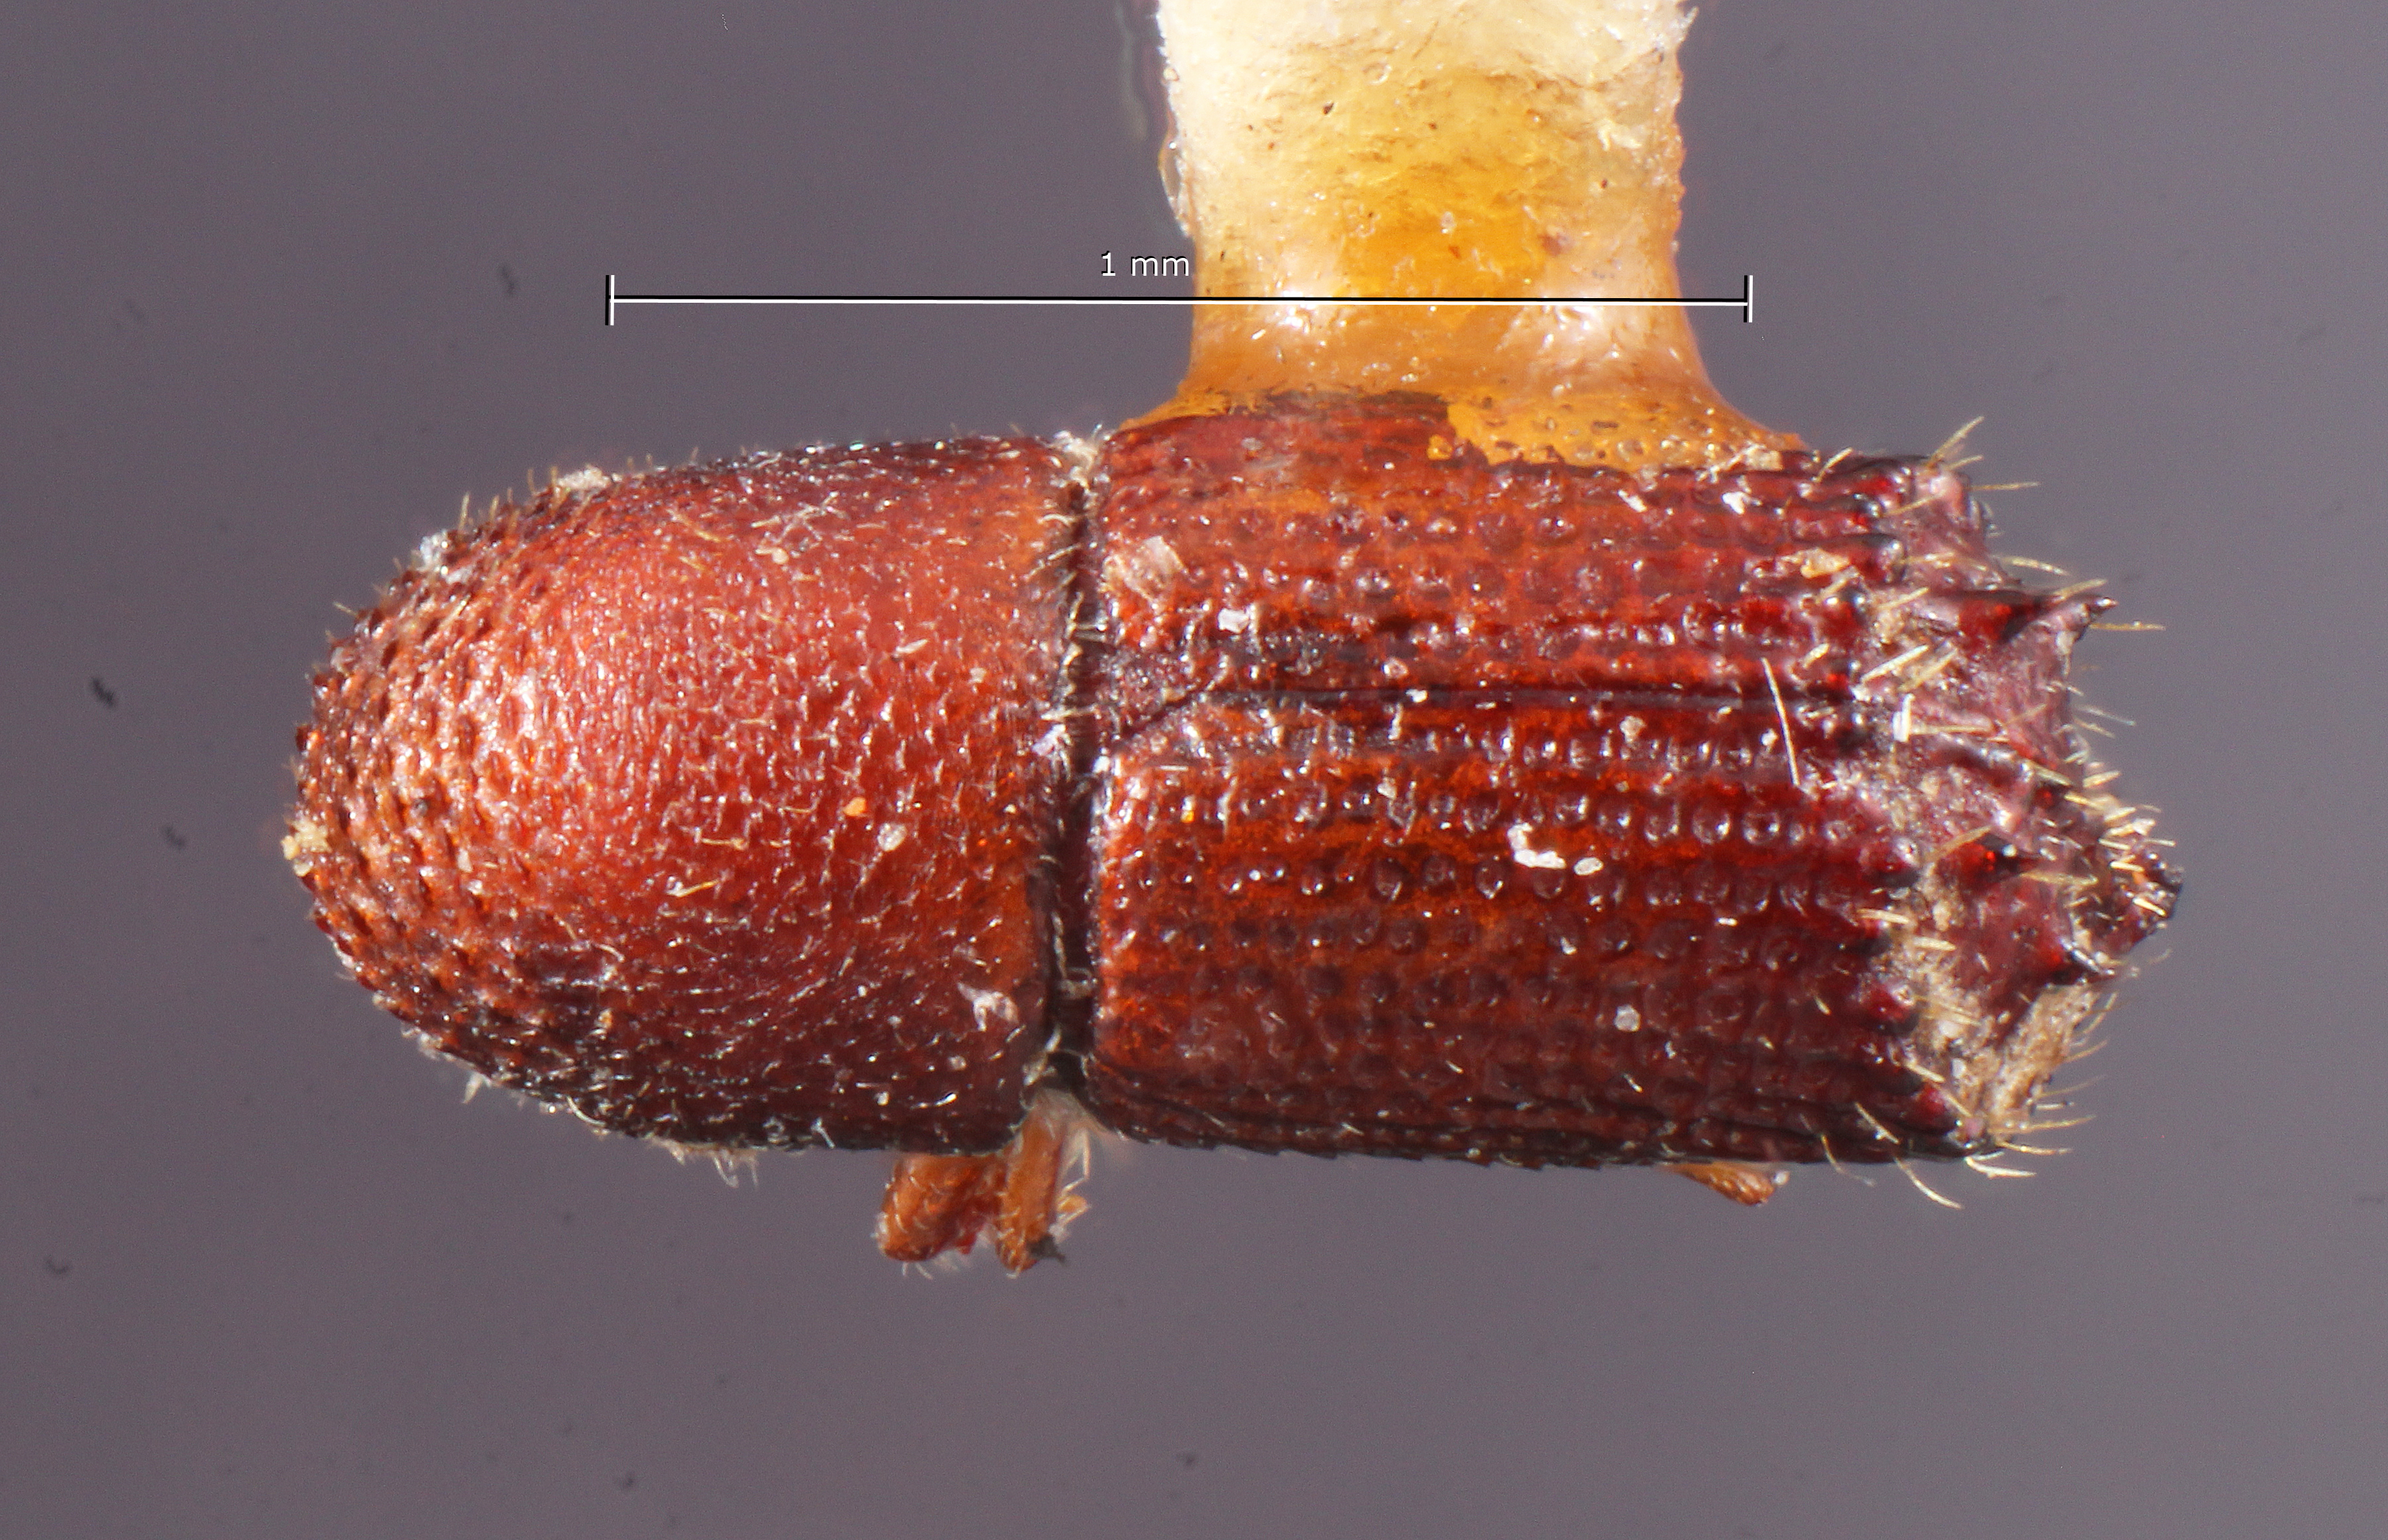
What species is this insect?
Hylocurus quadrispinosus
